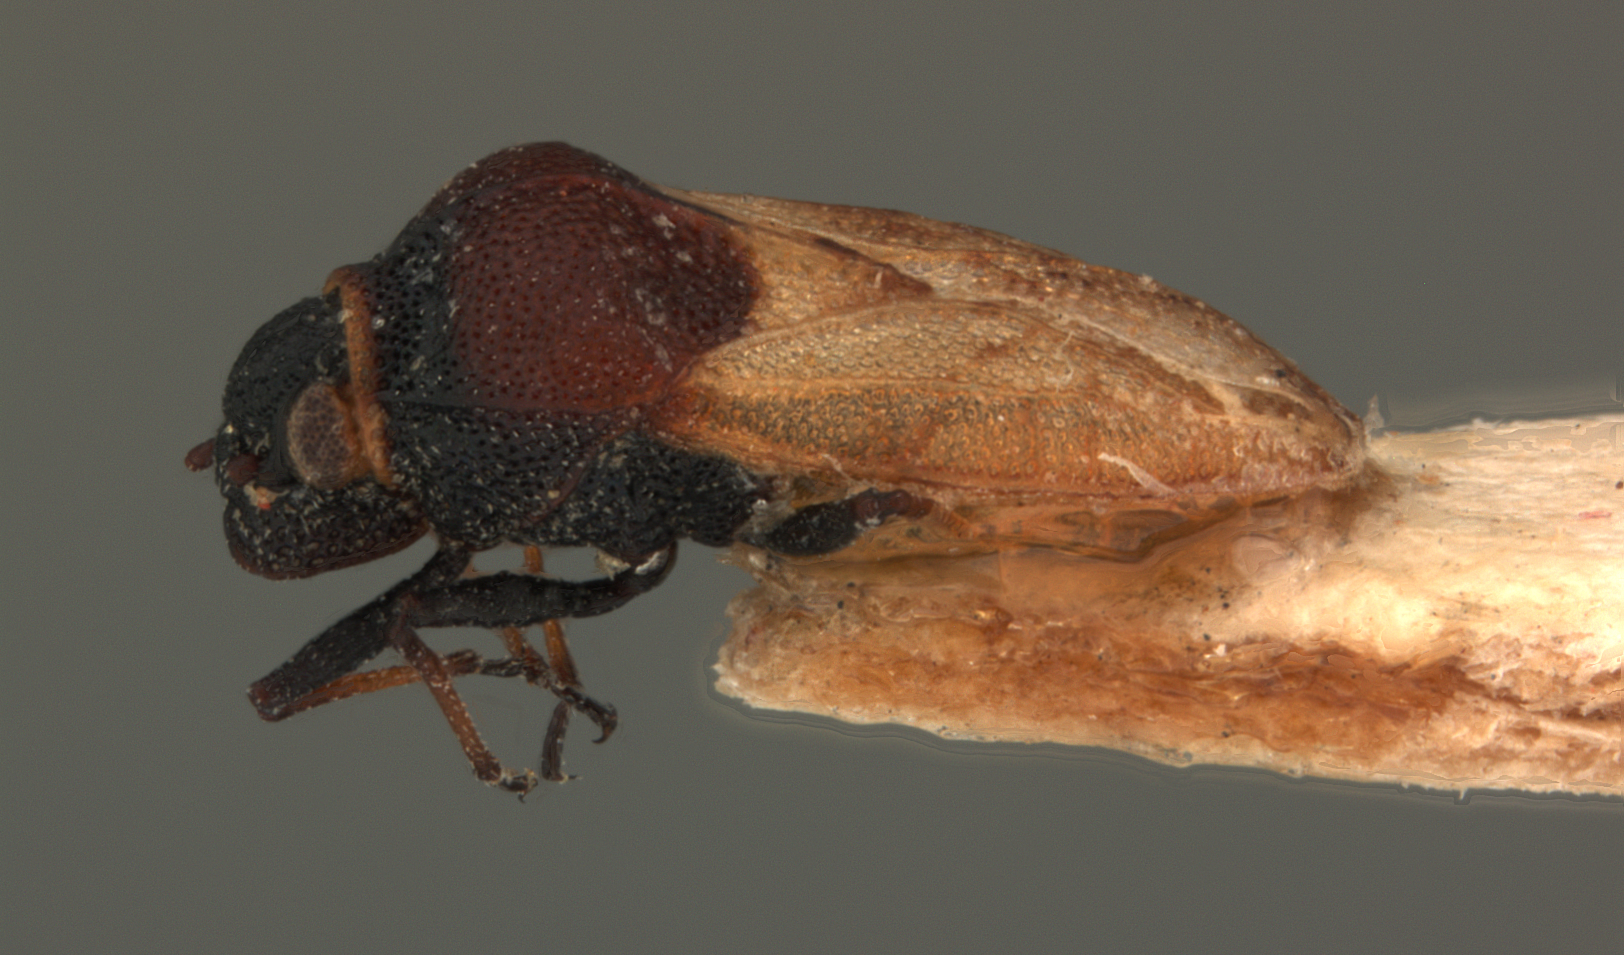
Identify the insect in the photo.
Sabestena alferii
